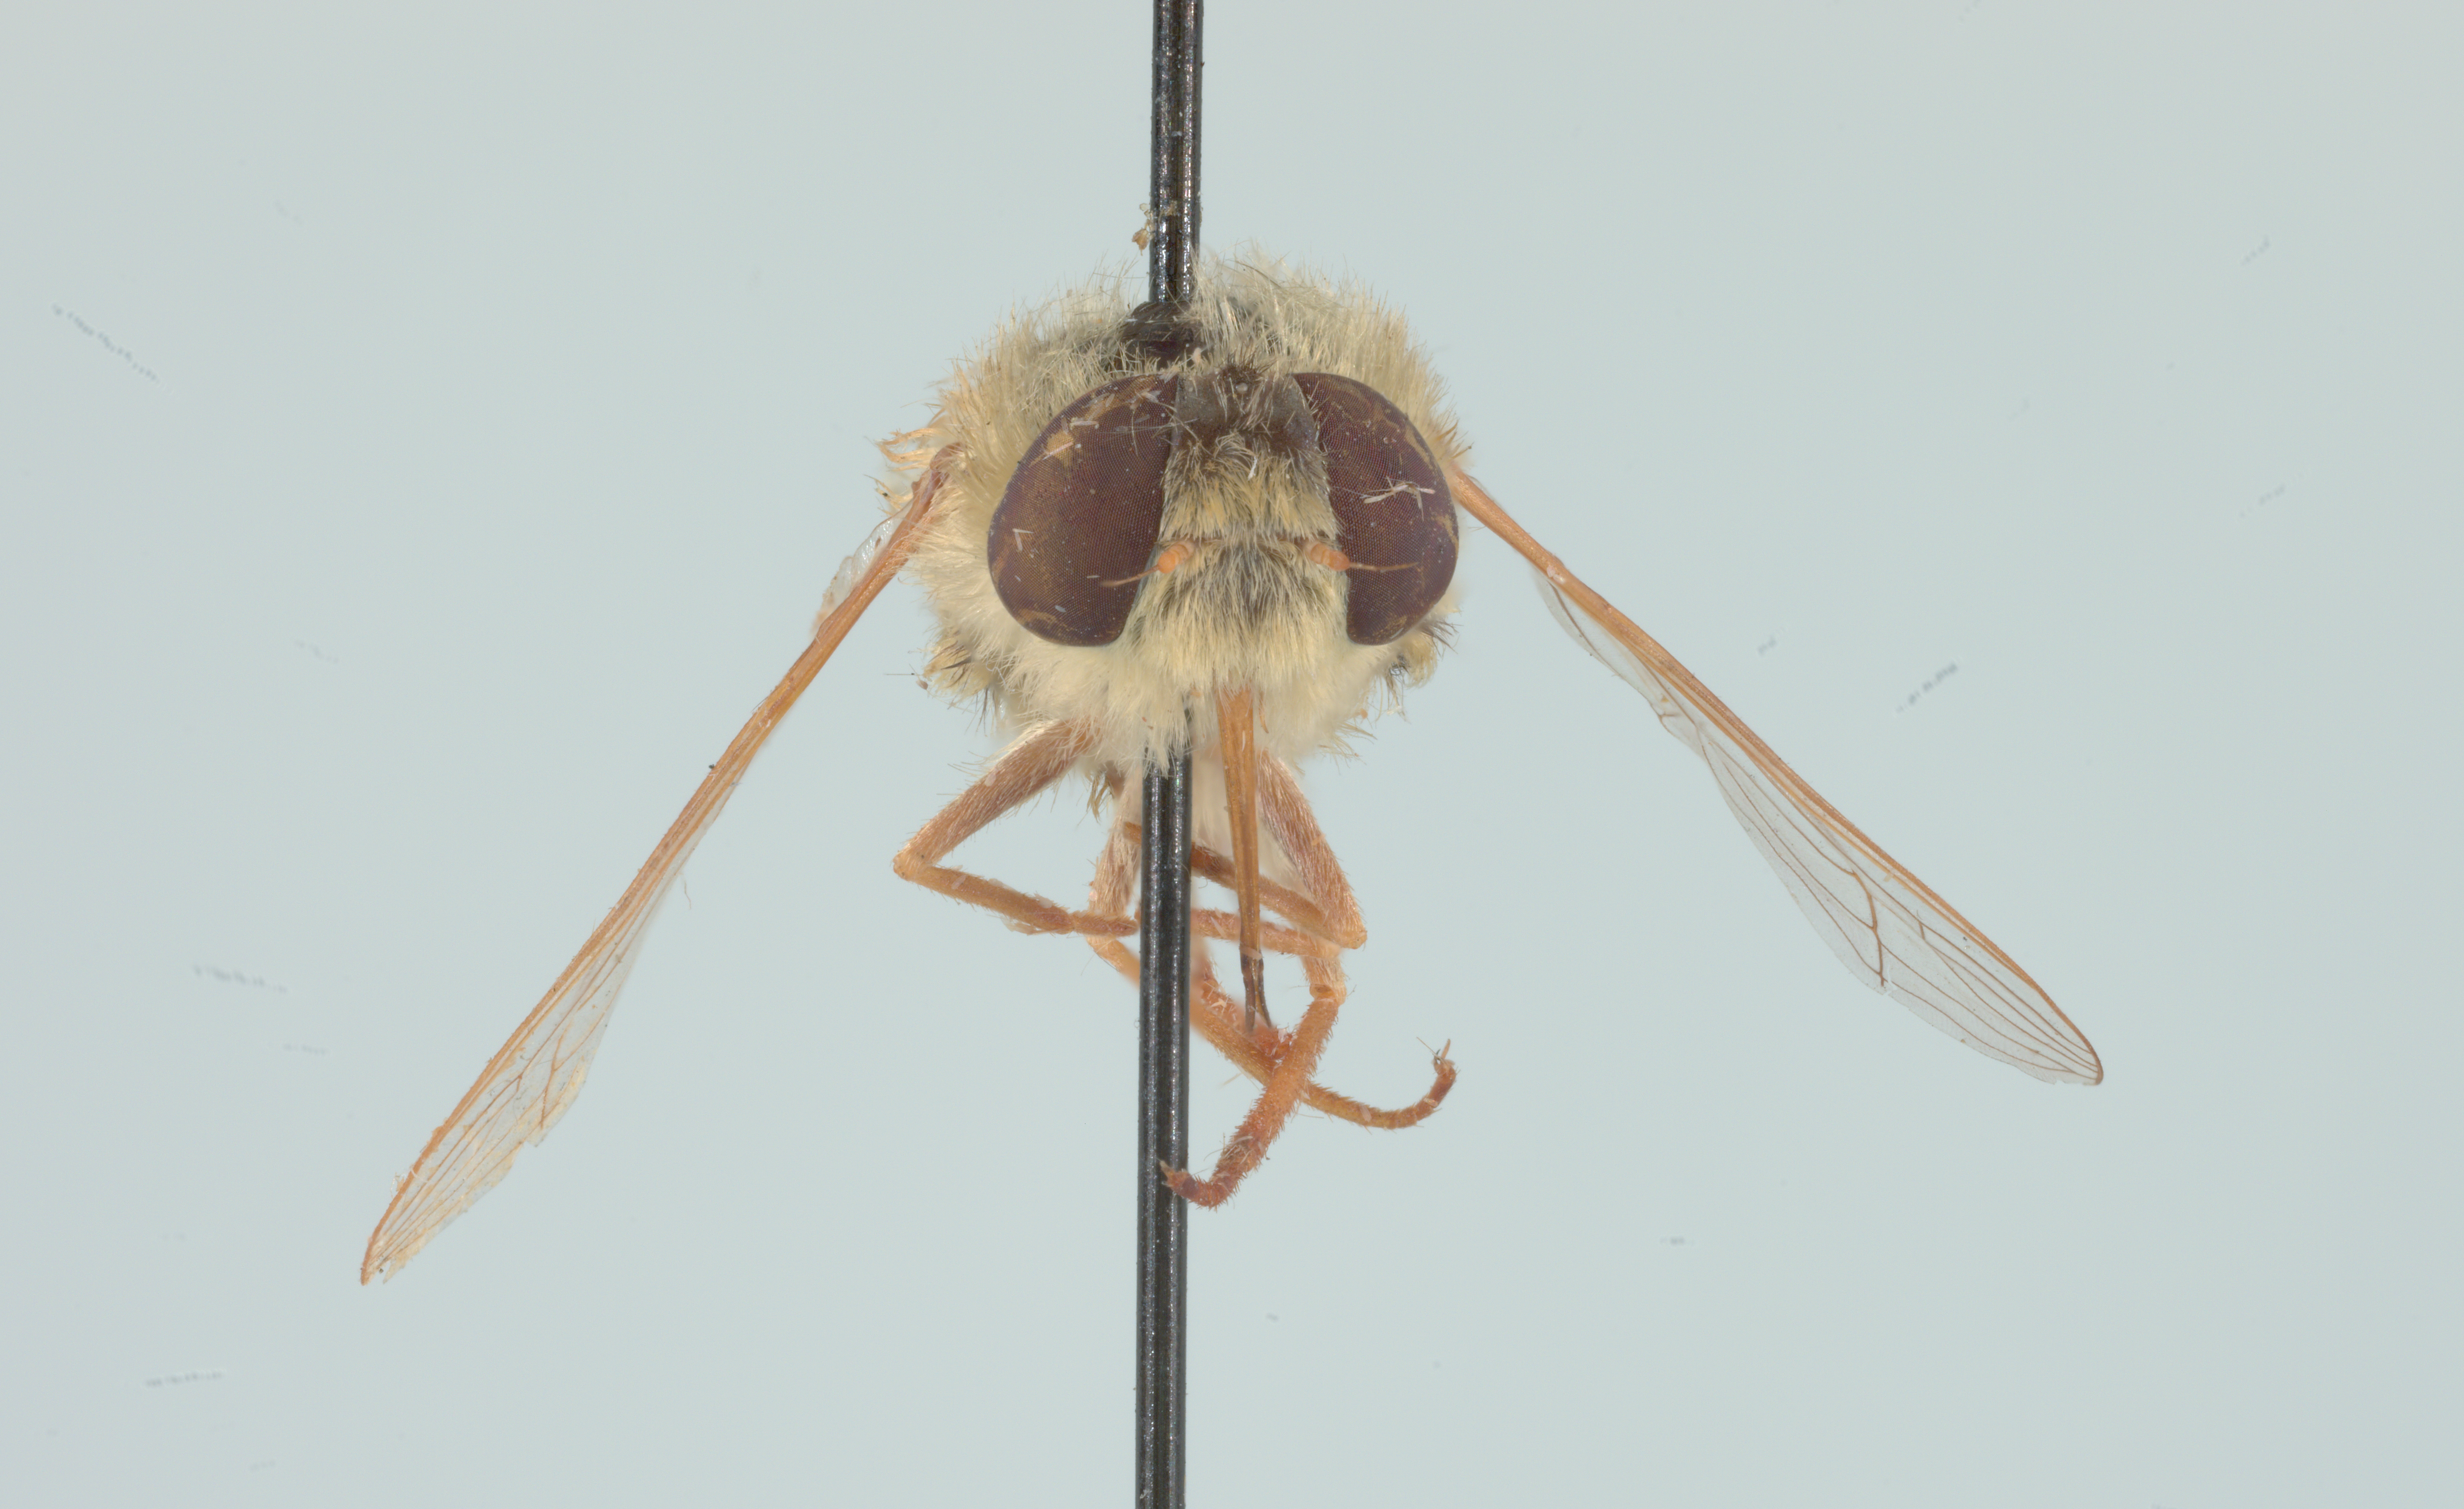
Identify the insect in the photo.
Neorhynchocephalus sackenii
